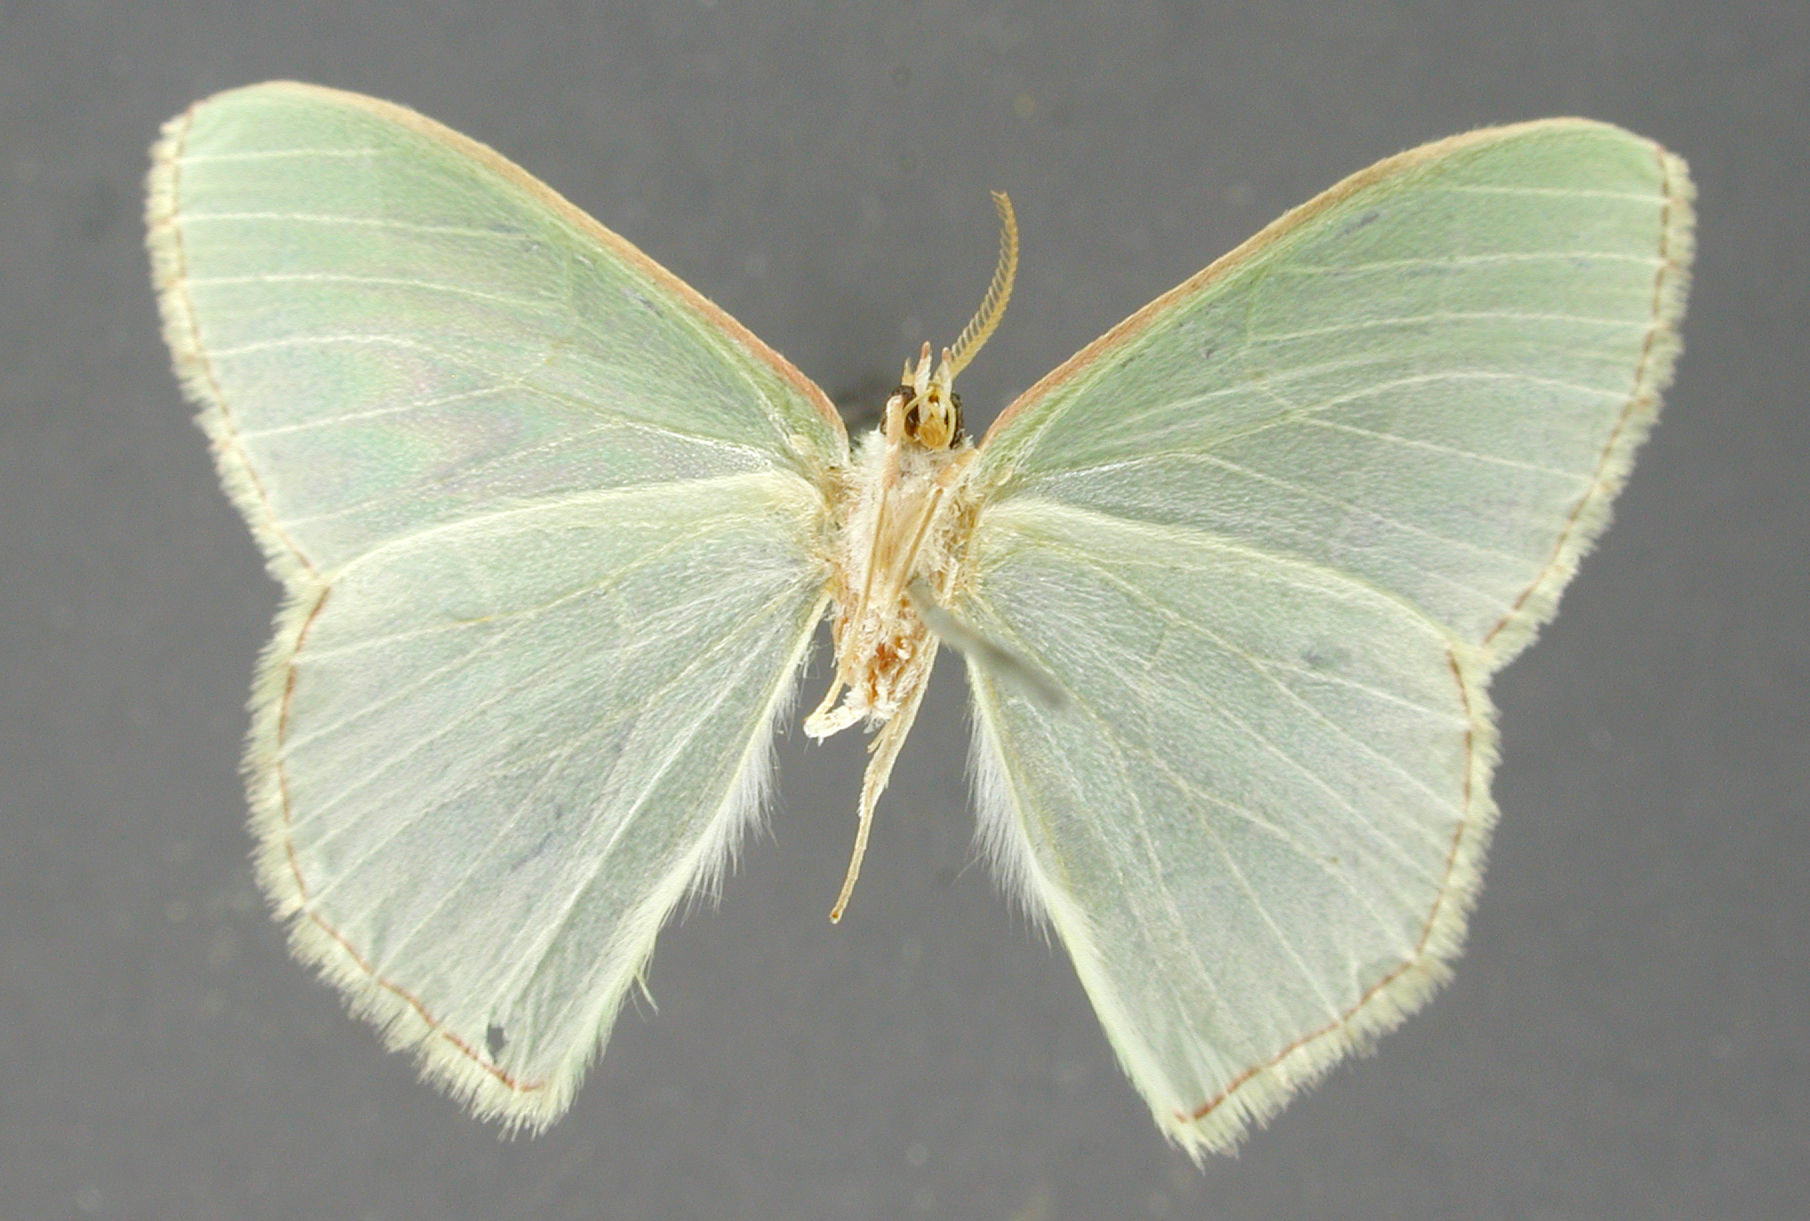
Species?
Miantonota modesta
